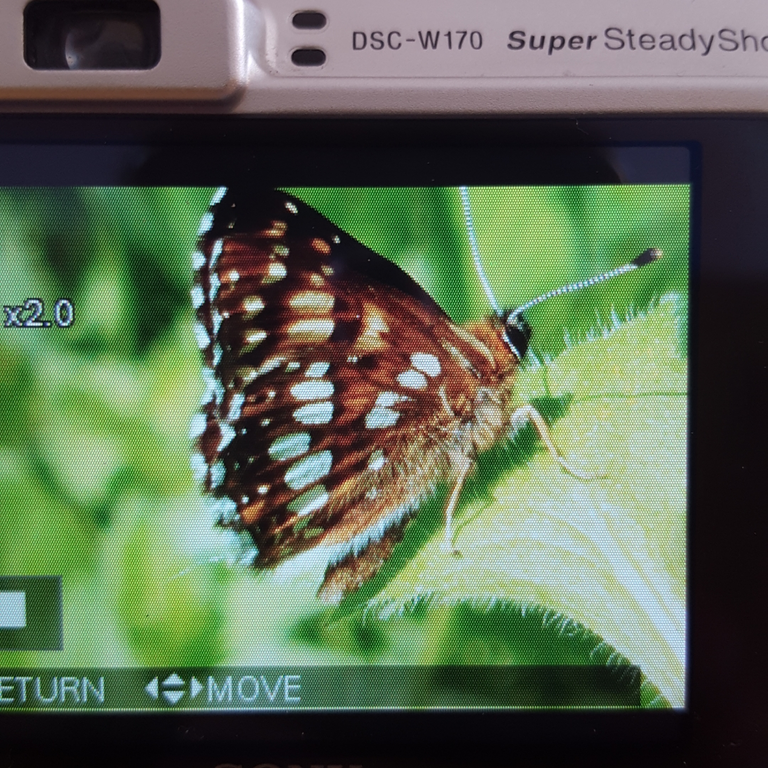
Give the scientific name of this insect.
Hamearis lucina
